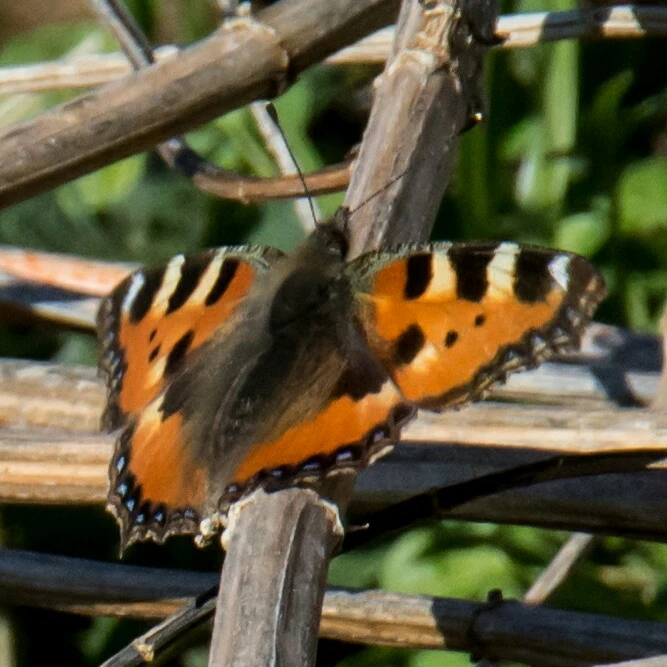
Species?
Aglais urticae
